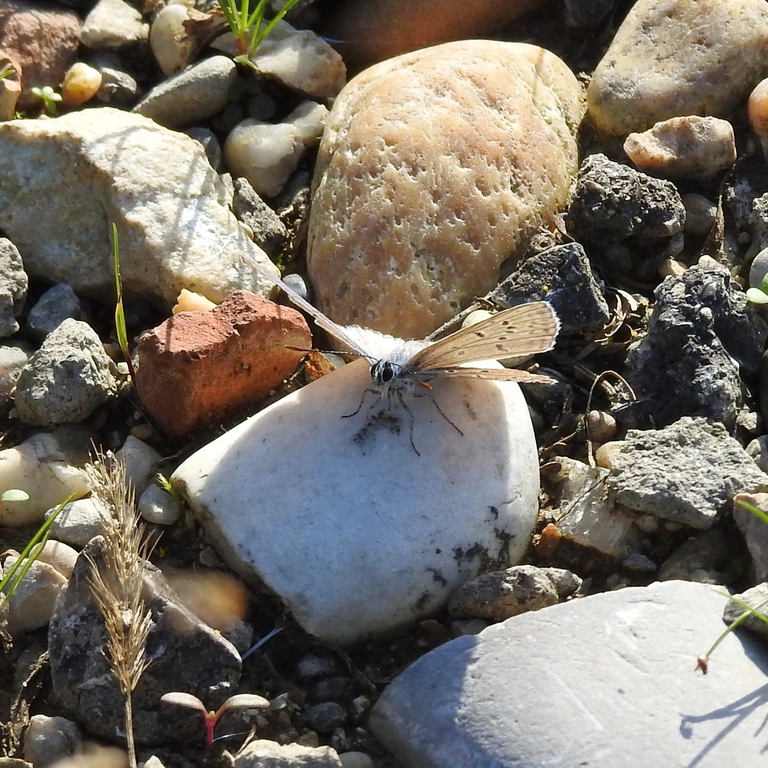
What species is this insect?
Polyommatus icarus
